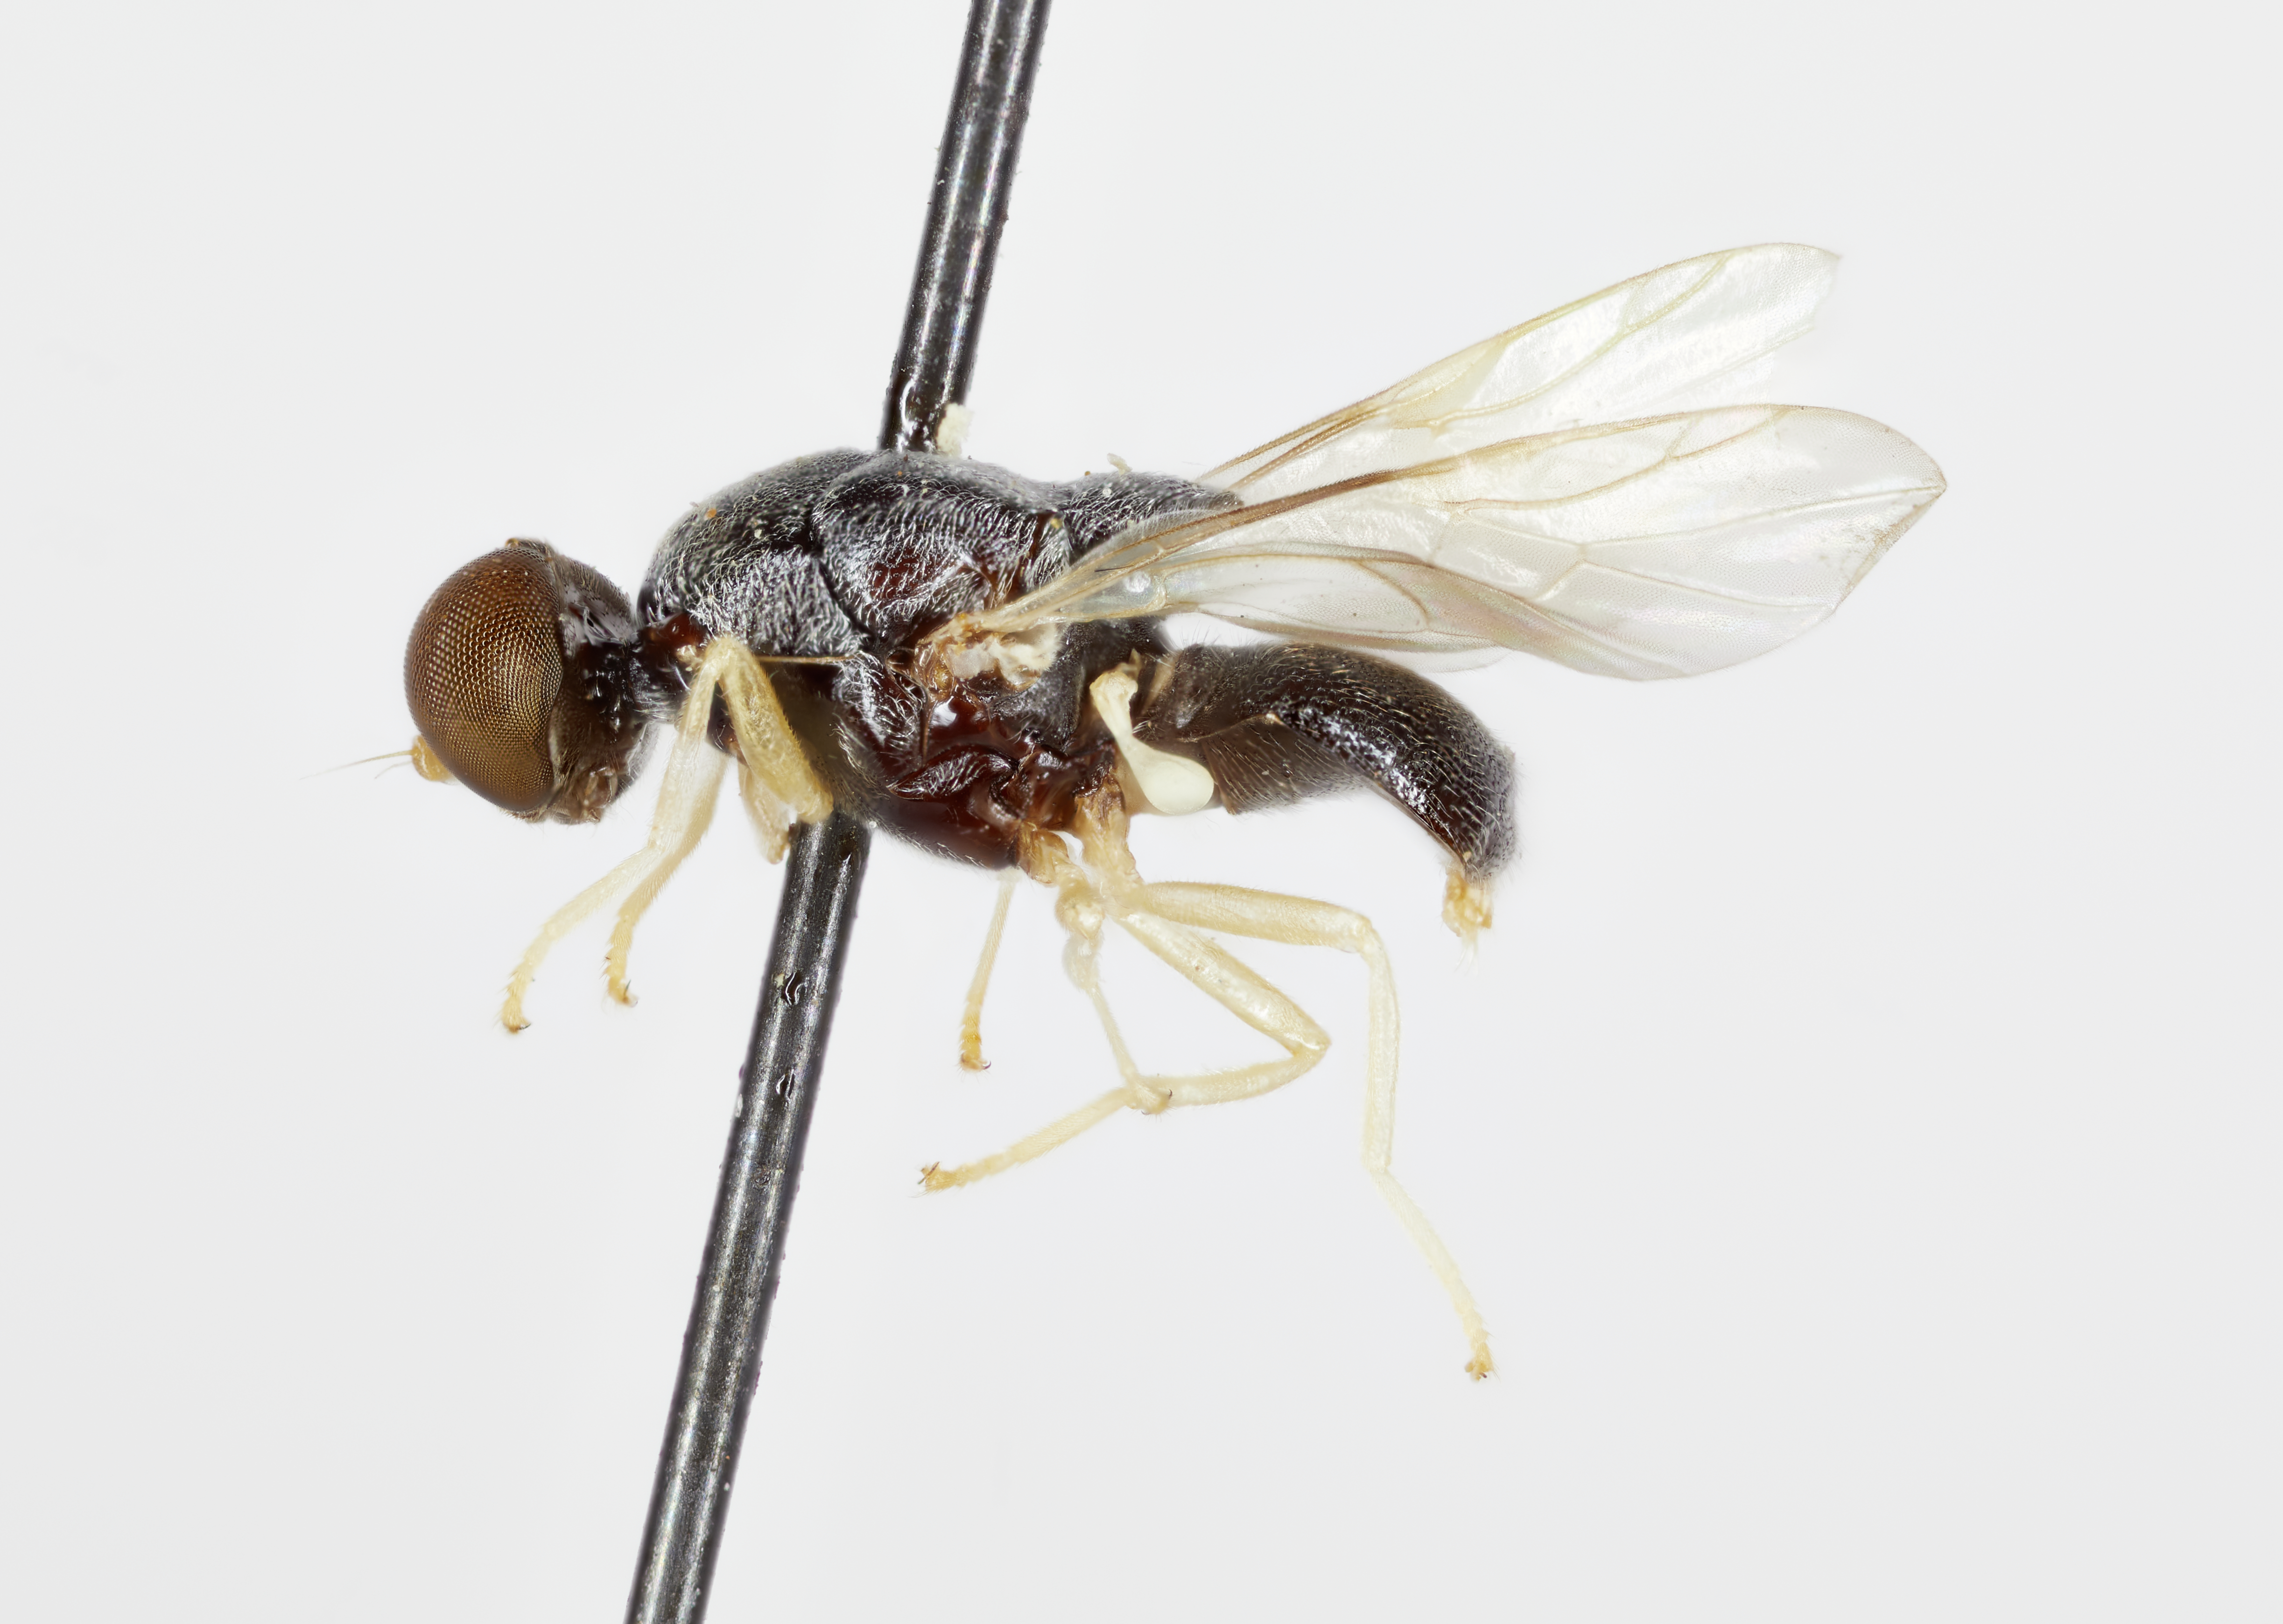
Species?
Aidomyia snyderi
